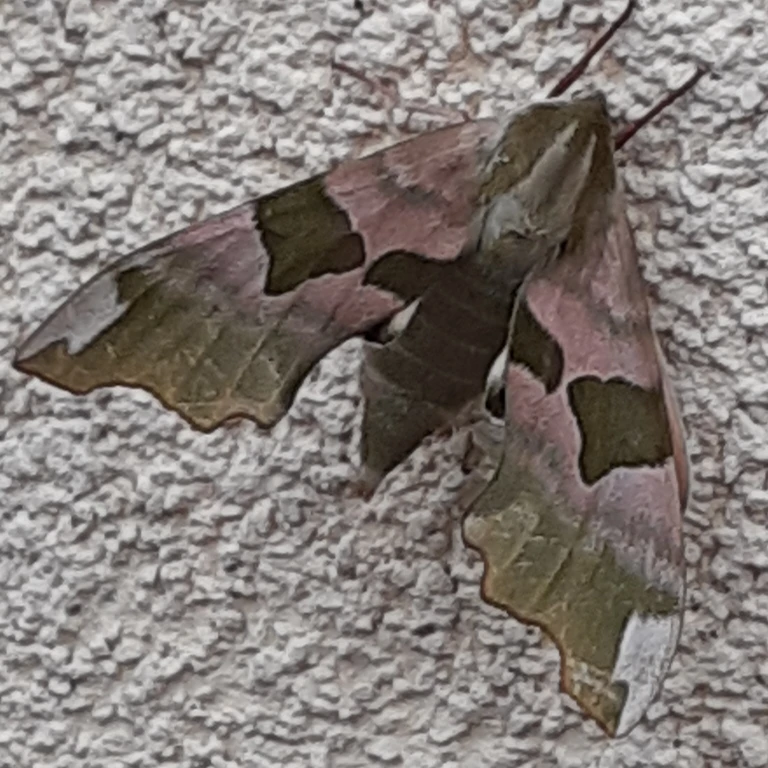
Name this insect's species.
Mimas tiliae
